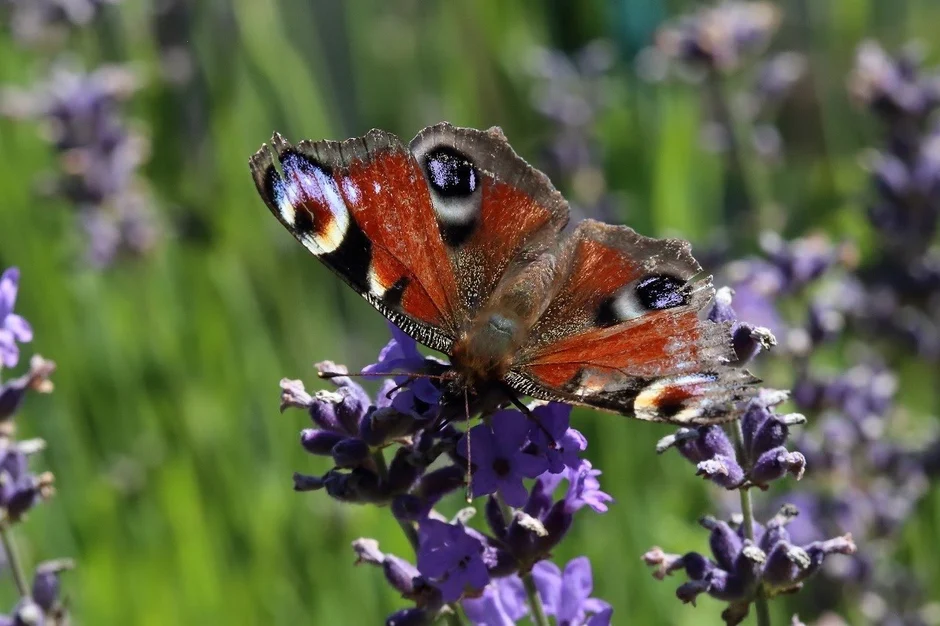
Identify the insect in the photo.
Aglais io
